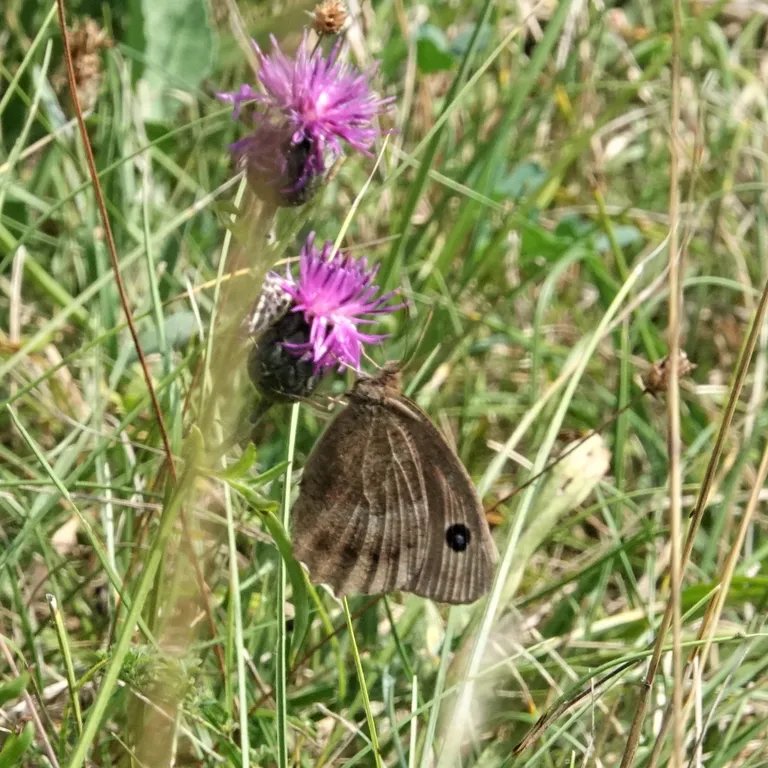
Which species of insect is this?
Minois dryas
